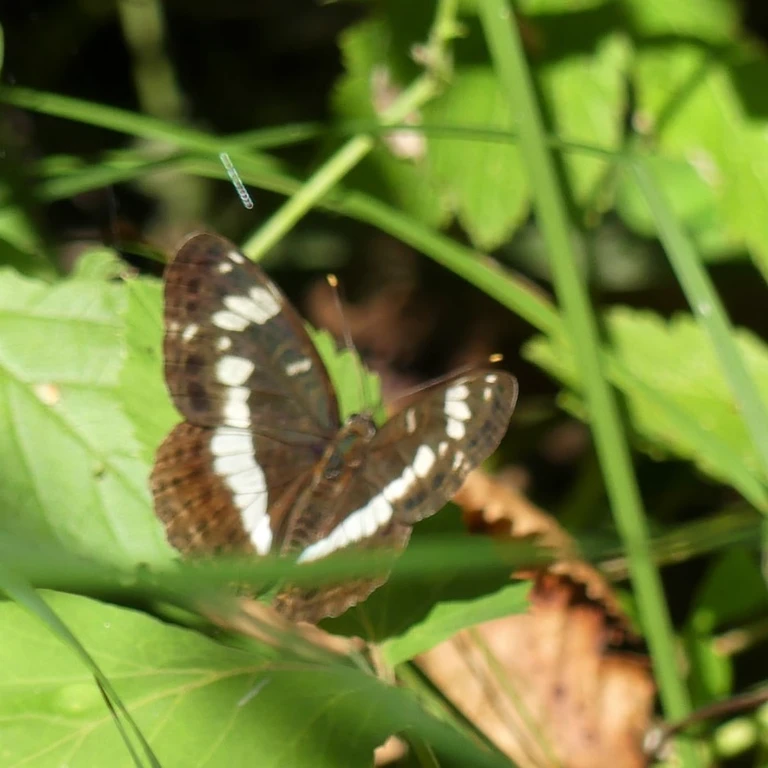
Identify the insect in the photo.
Limenitis camilla (also Ladoga camilla)
